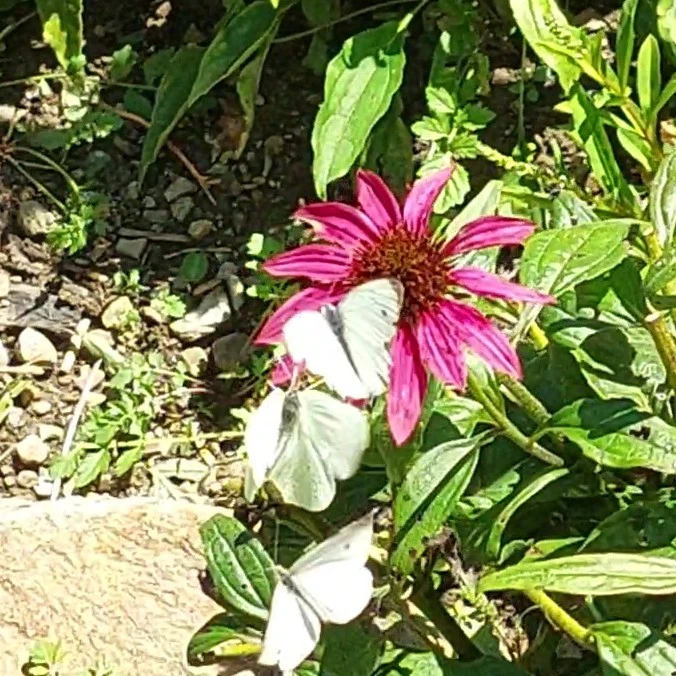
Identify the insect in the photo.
Gonepteryx rhamni
